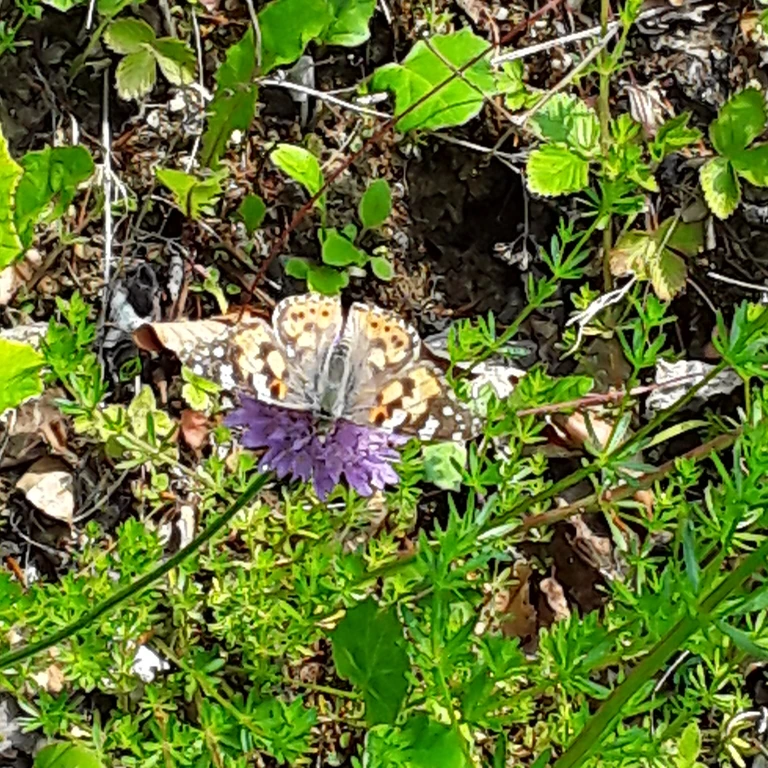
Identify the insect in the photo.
Vanessa cardui
